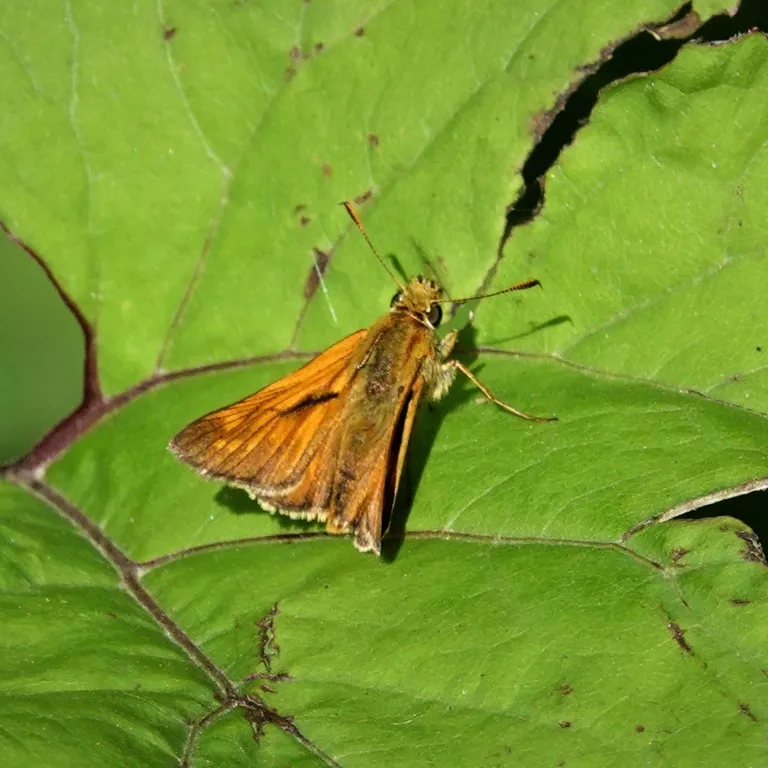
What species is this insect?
Ochlodes sylvanus (also Ochlodes venata)
